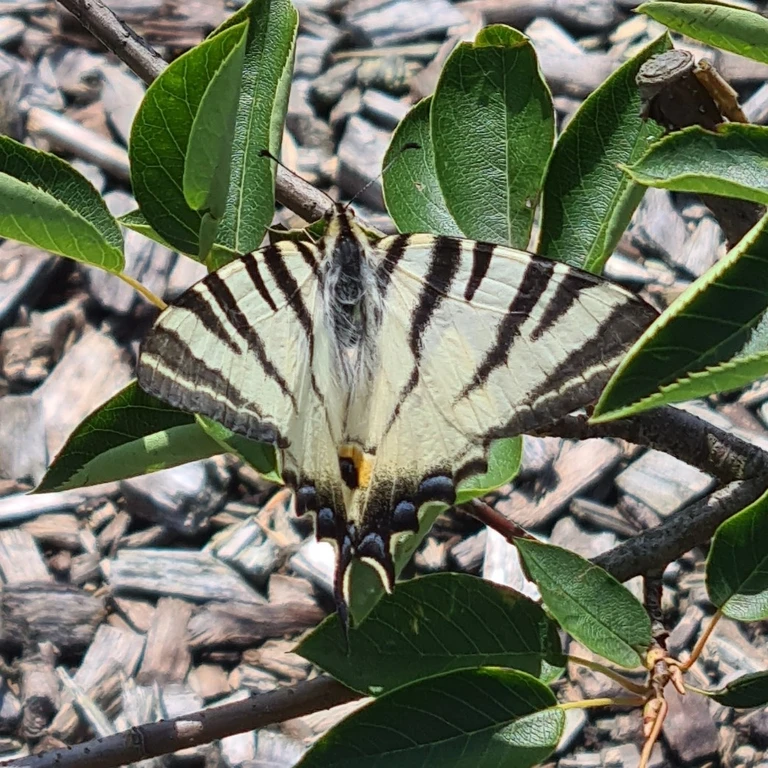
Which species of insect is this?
Iphiclides podalirius
